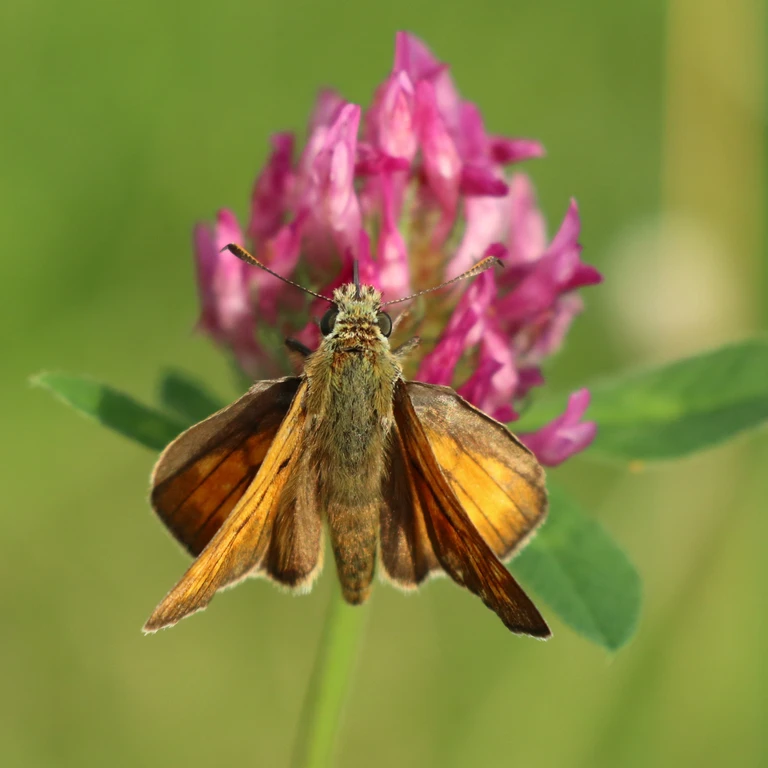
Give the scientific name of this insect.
Ochlodes sylvanus (also Ochlodes venata)
